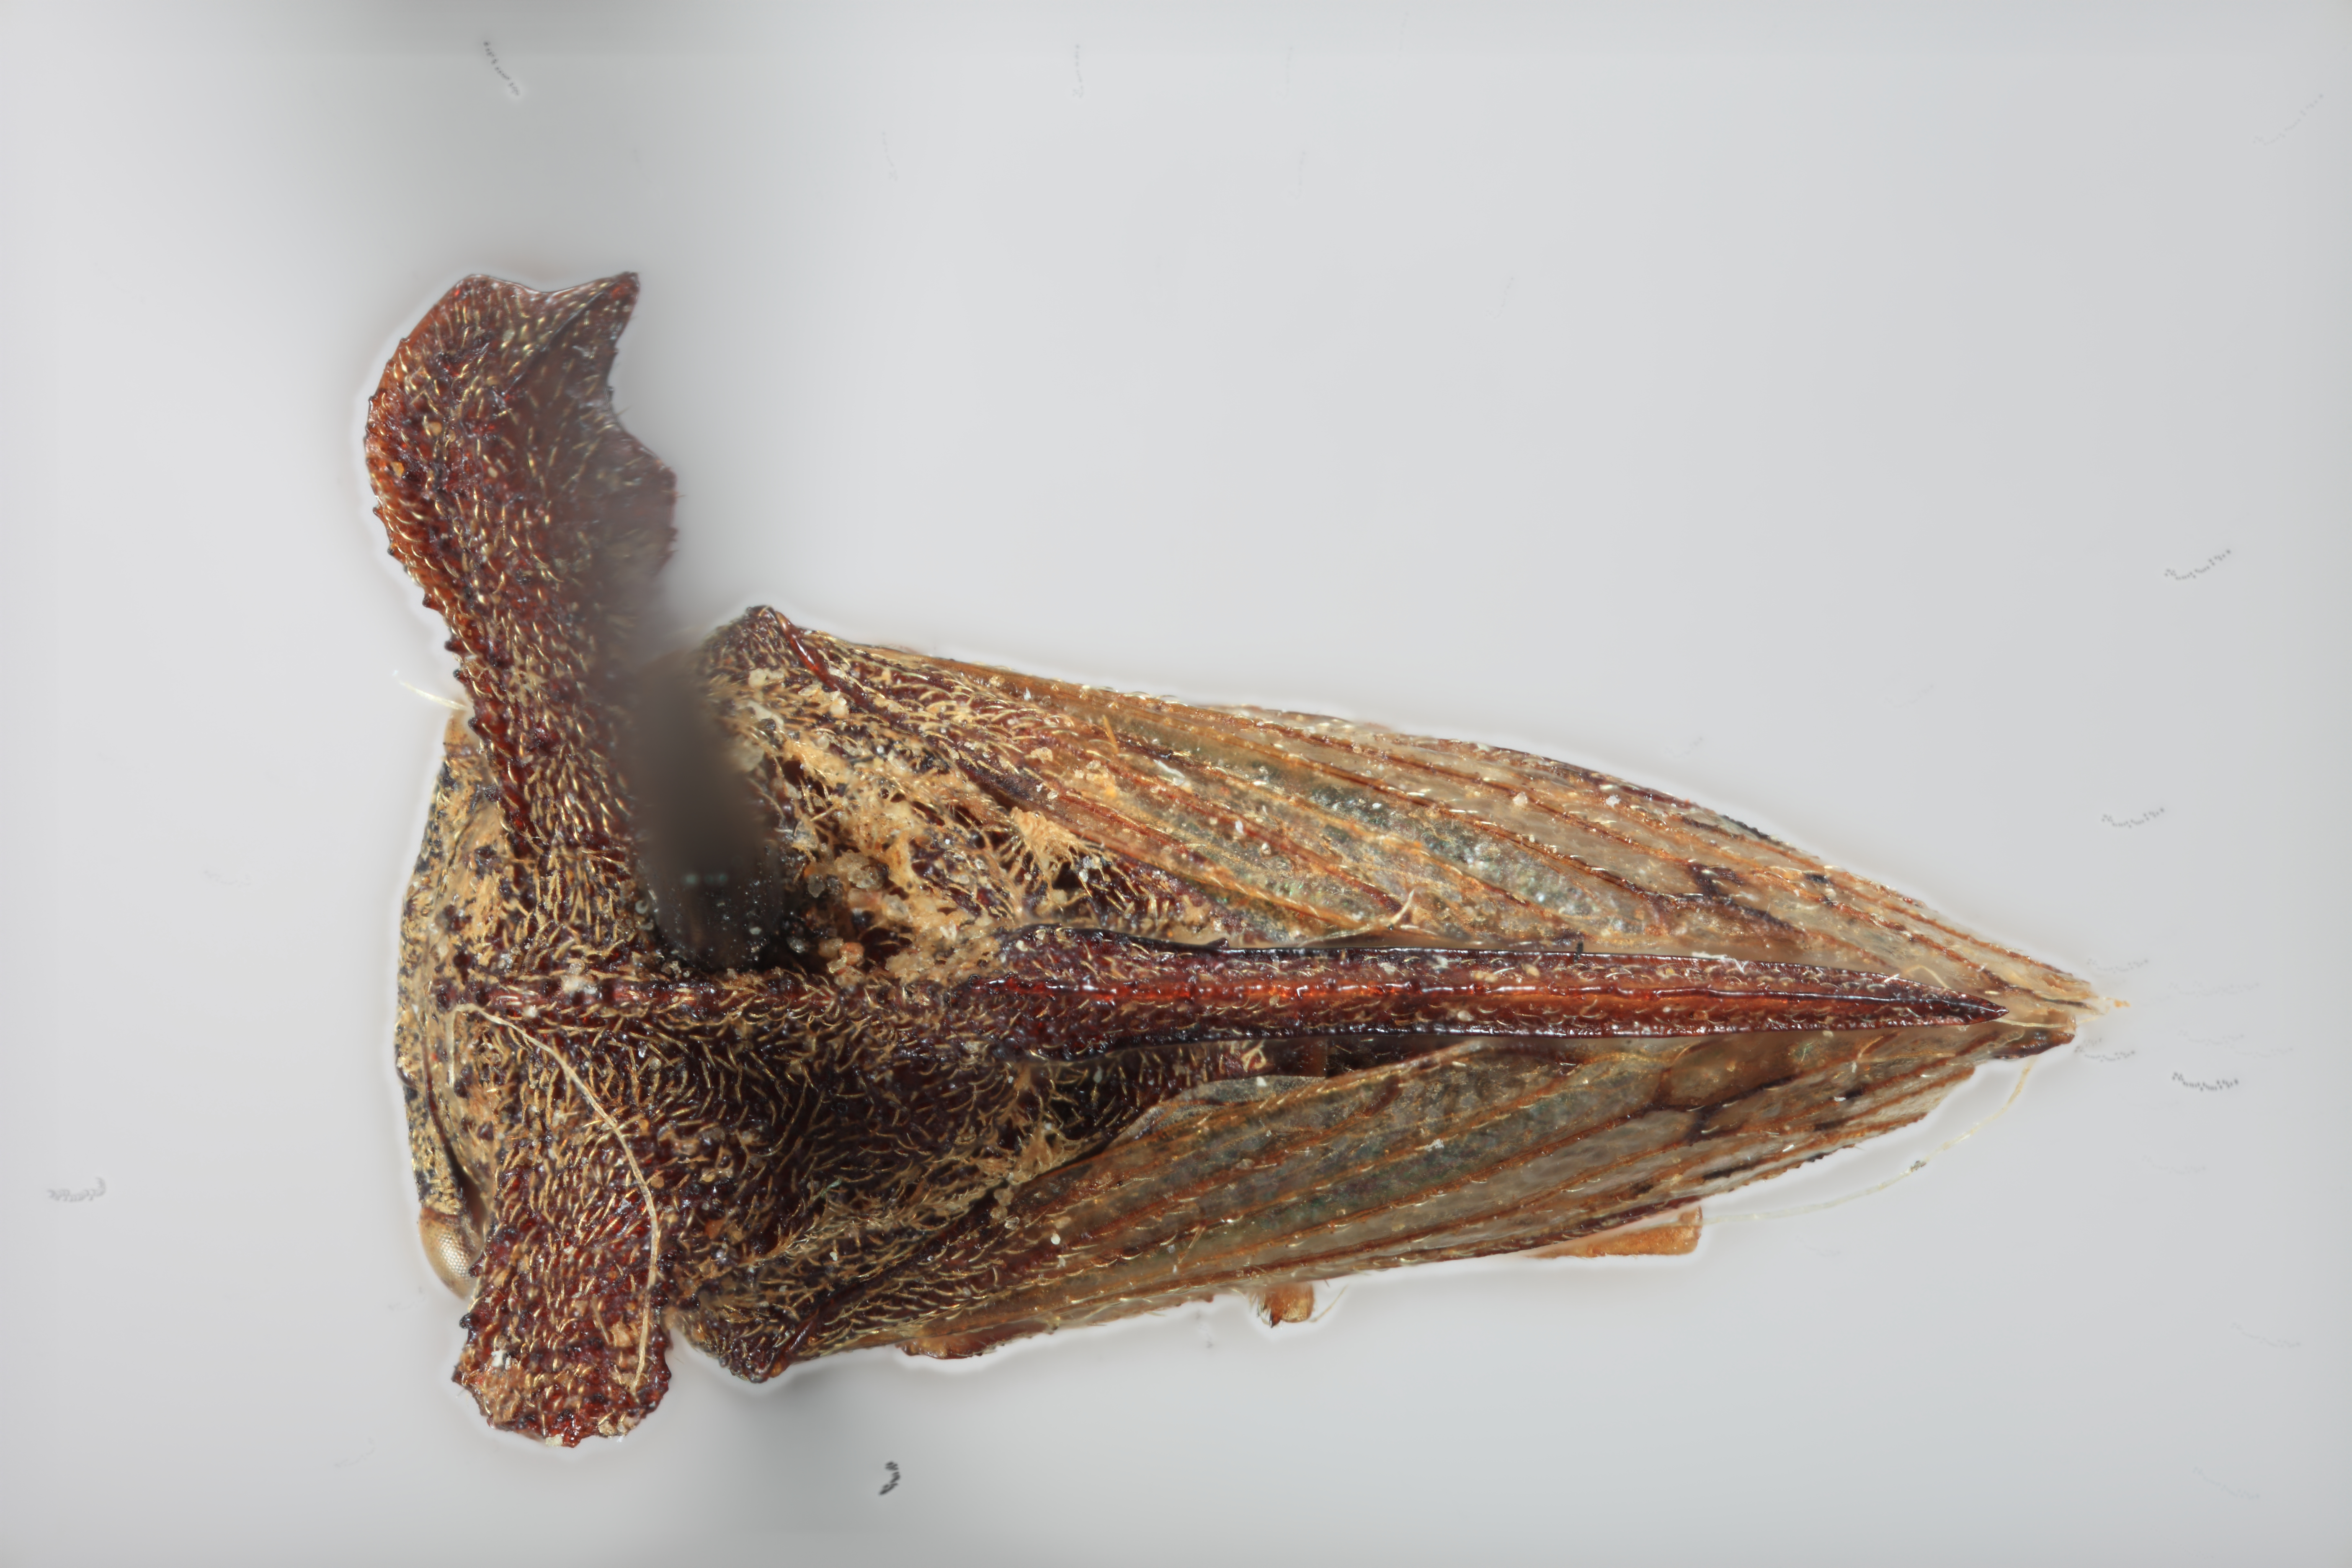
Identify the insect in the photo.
Anchon brunneus
